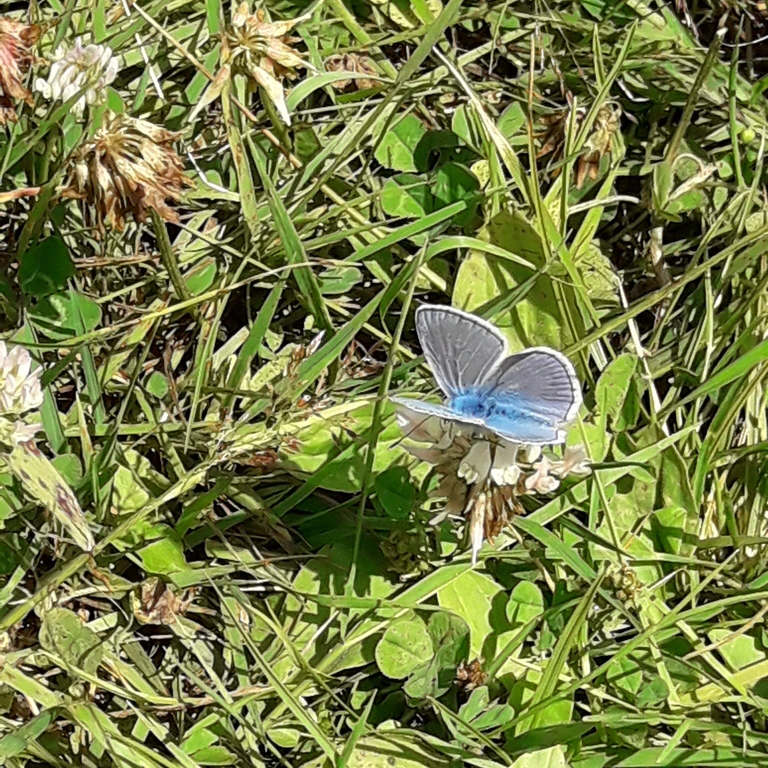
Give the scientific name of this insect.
Polyommatus icarus
